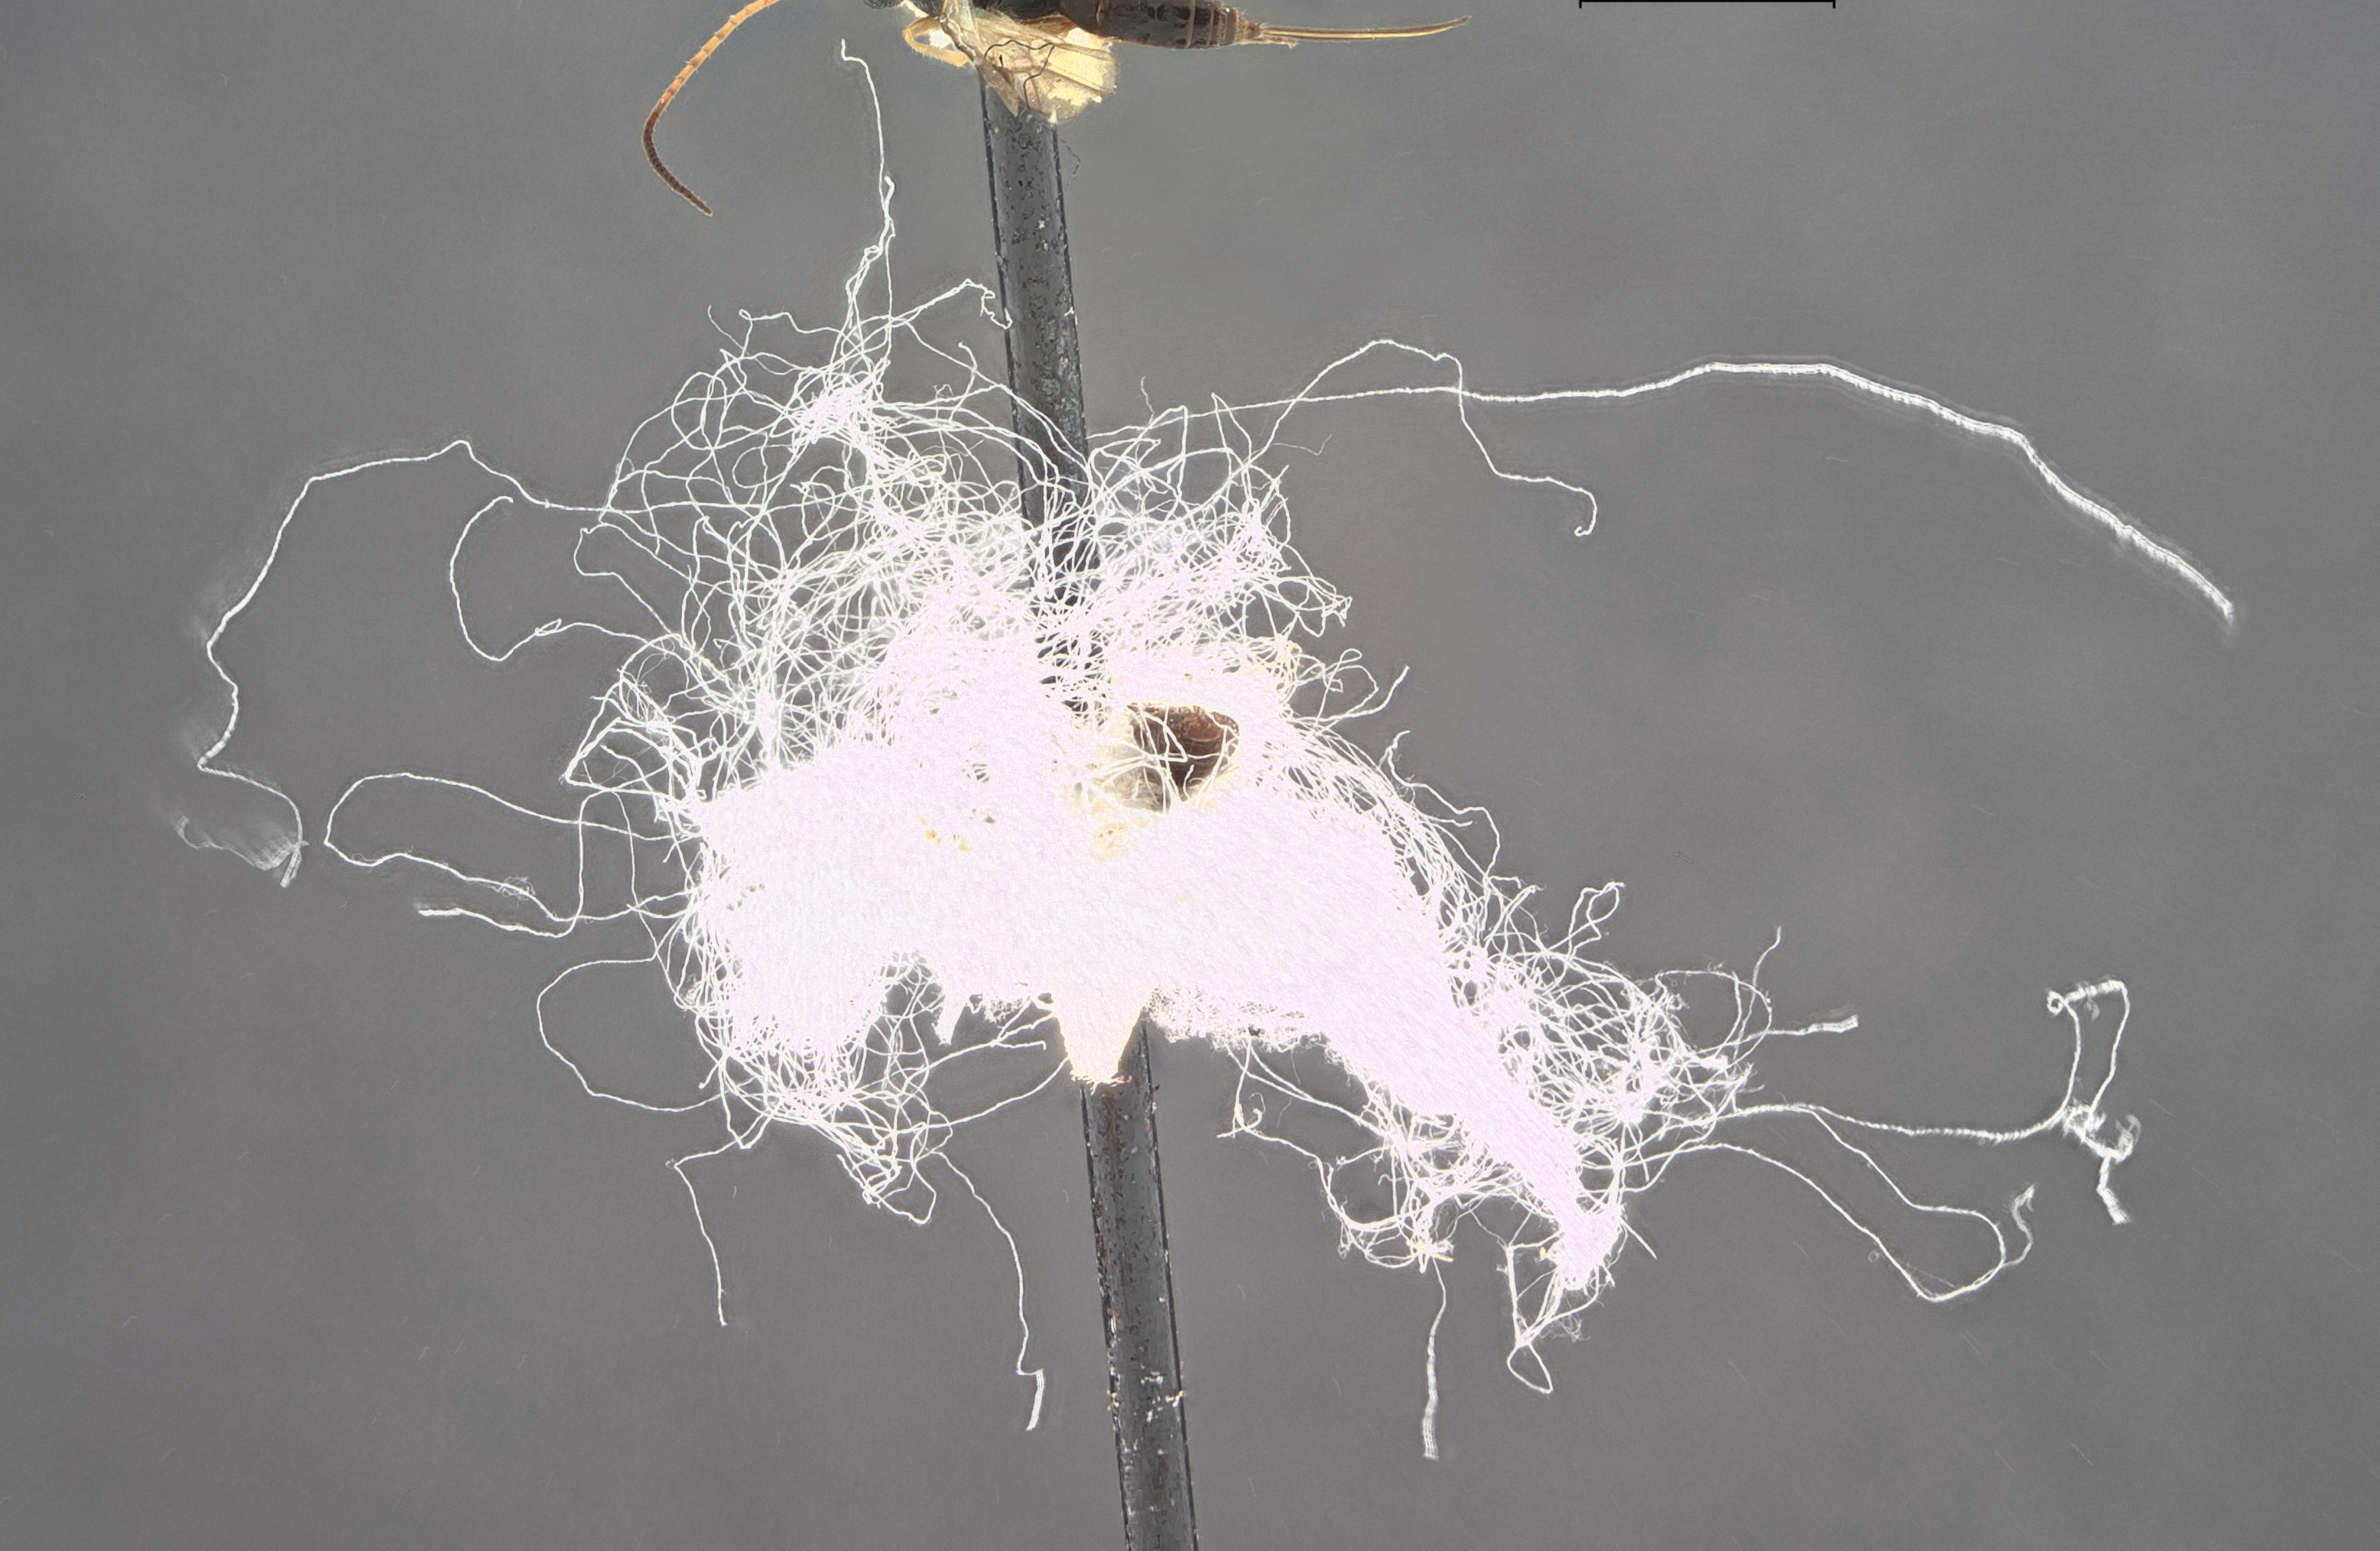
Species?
Orgilus indagator
